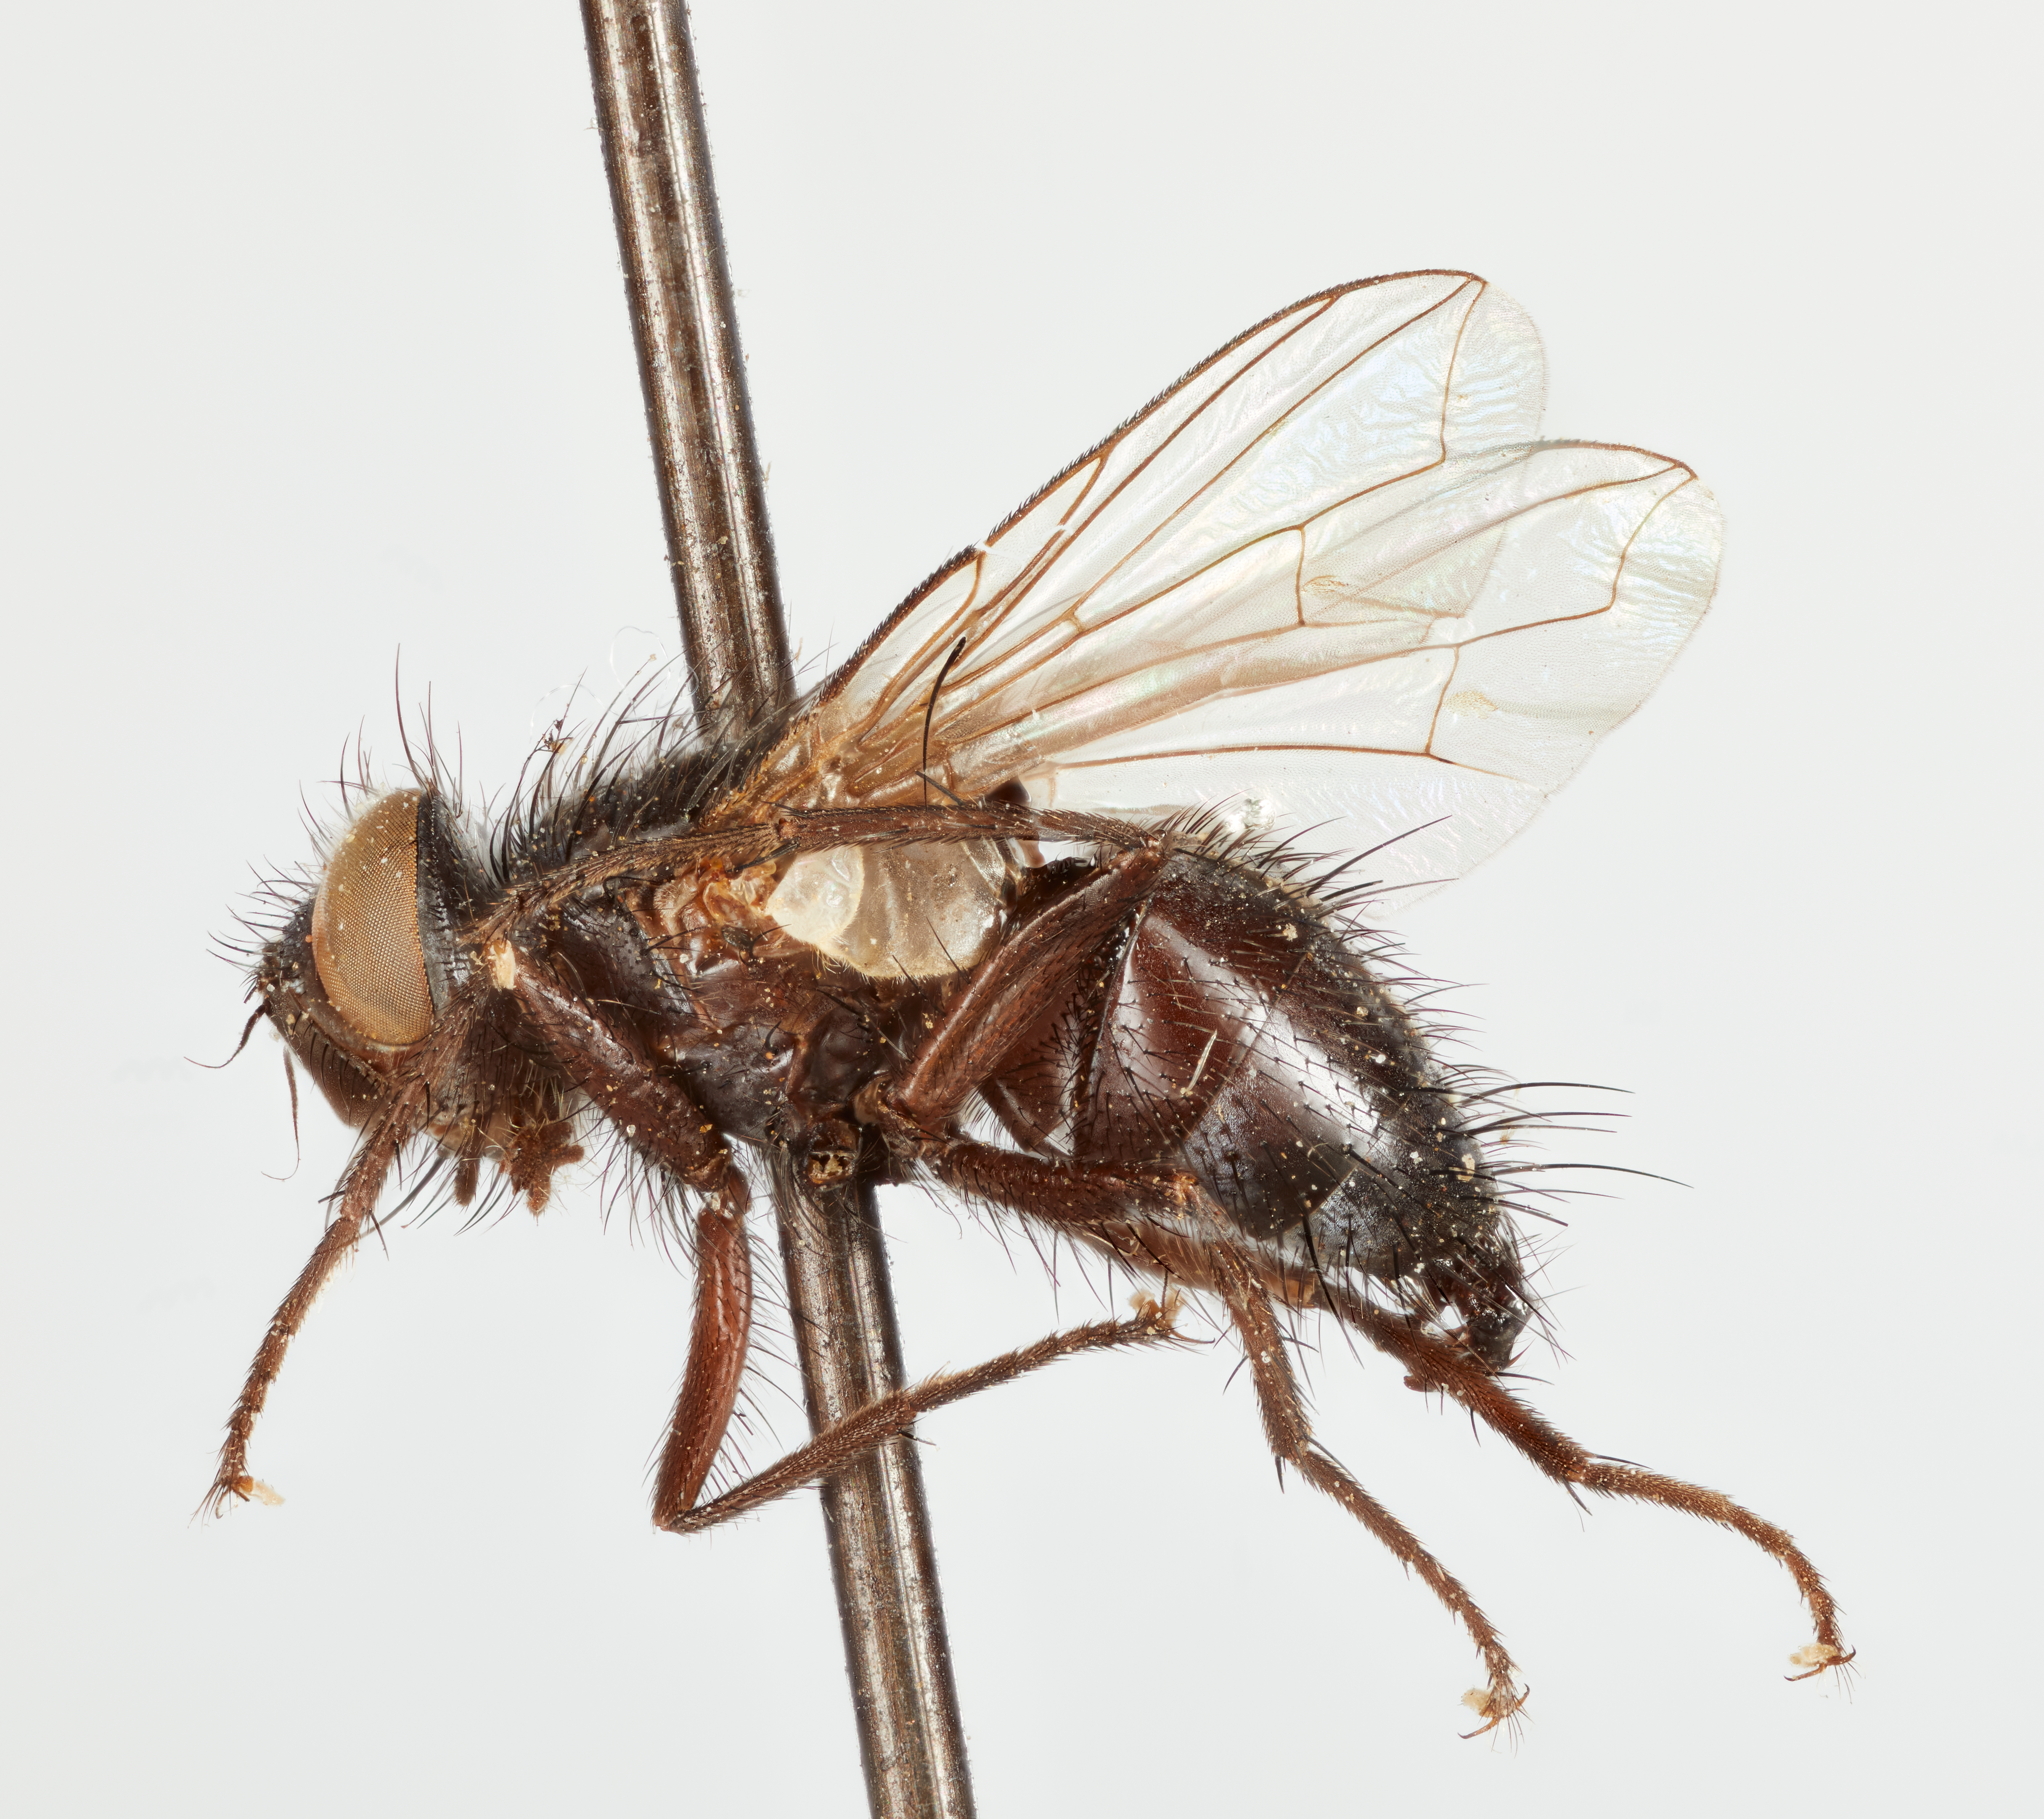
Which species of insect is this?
Phorocera unipilum
